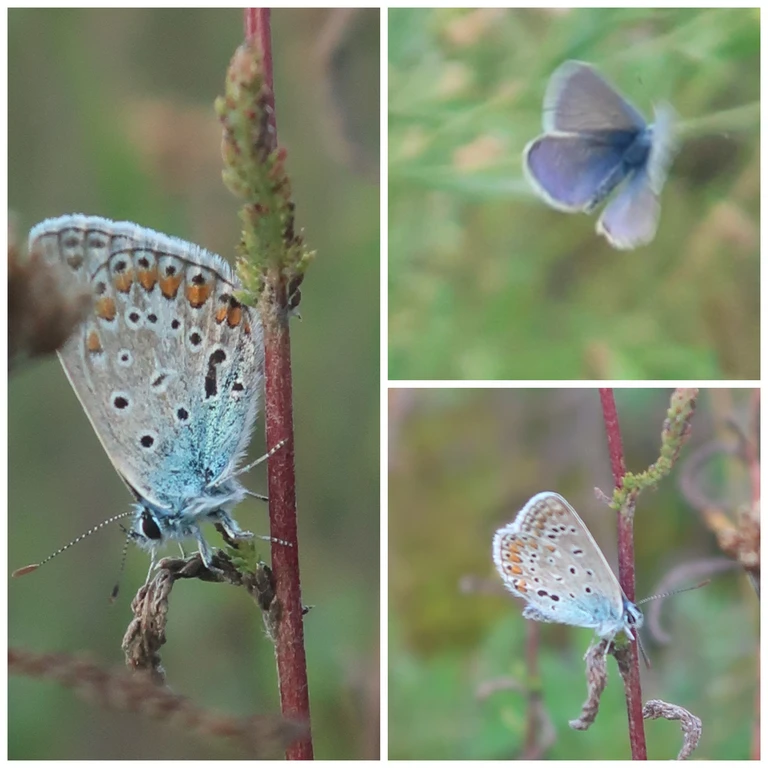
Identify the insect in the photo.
Polyommatus icarus
